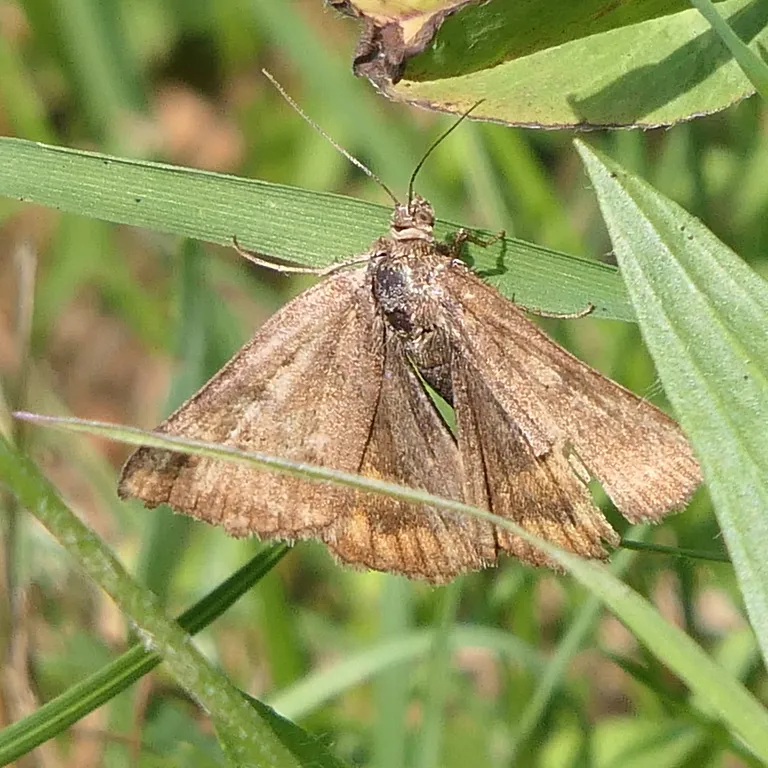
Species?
Euclidia glyphica
